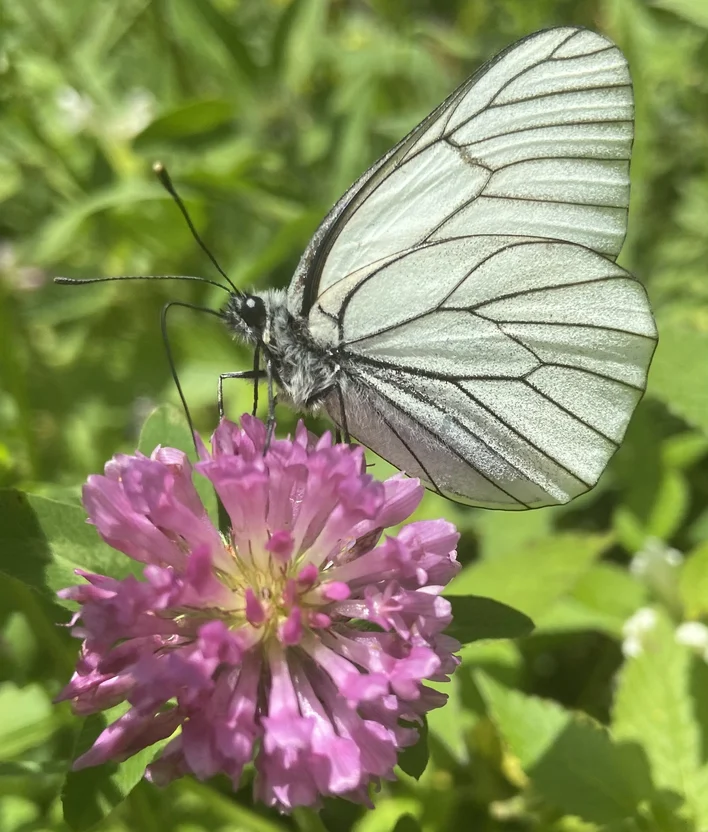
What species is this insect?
Aporia crataegi
